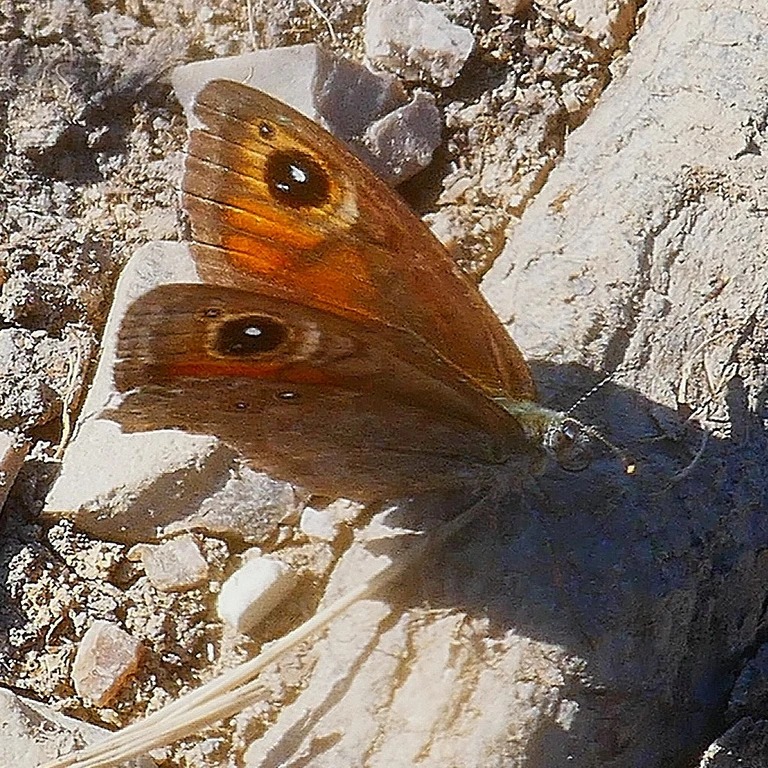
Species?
Lasiommata maera (also Pararge maera)
